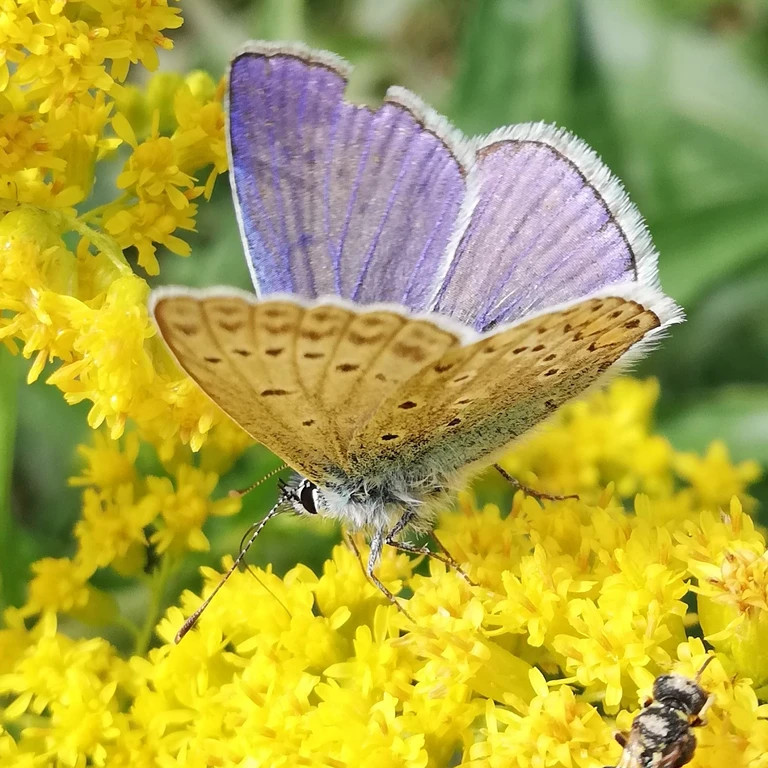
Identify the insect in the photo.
Polyommatus icarus
